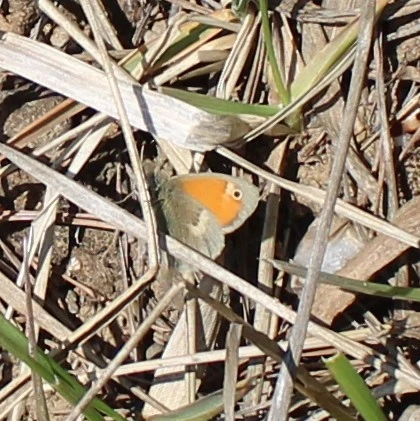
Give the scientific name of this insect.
Coenonympha pamphilus
